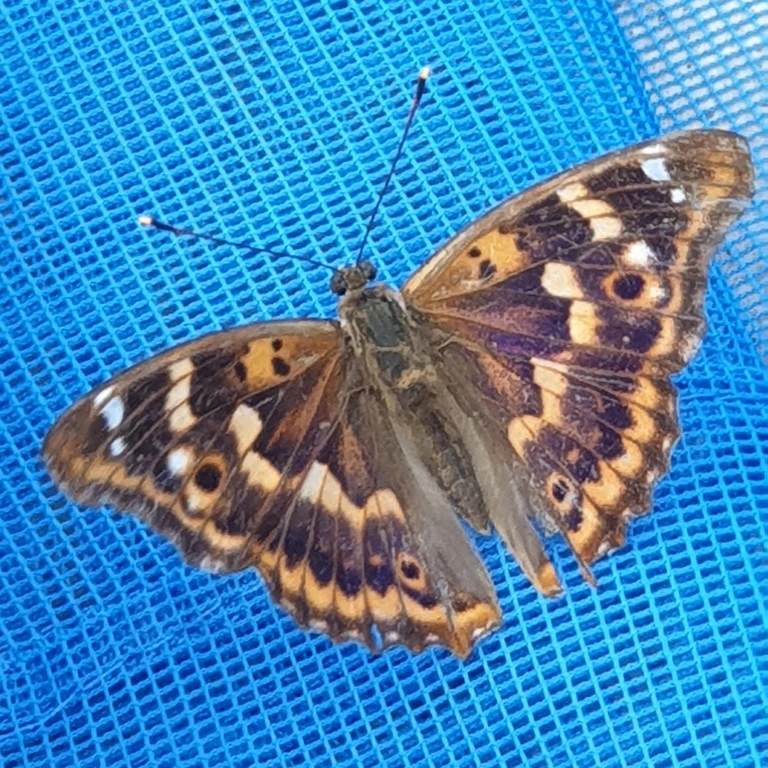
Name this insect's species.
Apatura ilia
